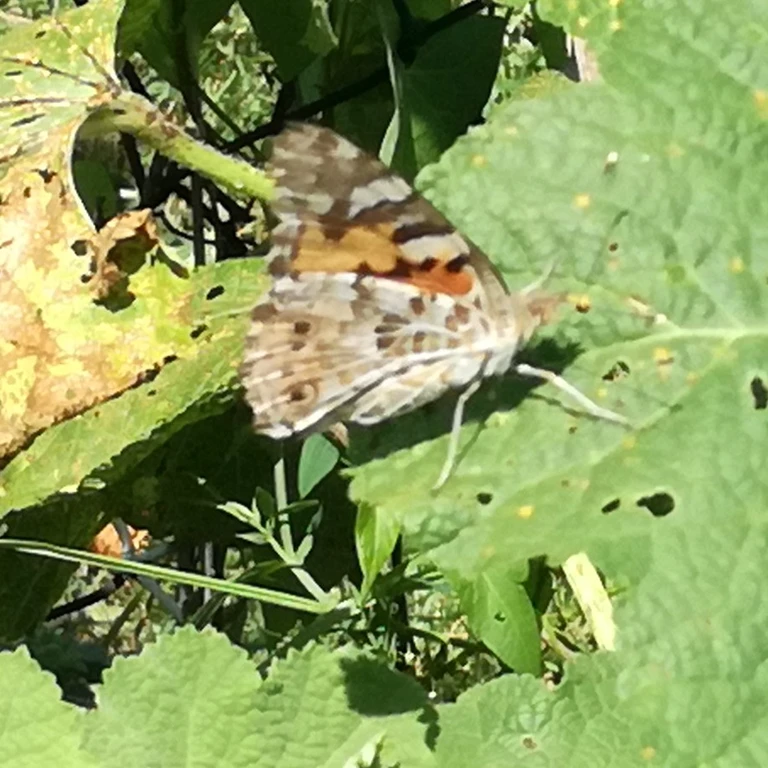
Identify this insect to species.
Vanessa cardui
